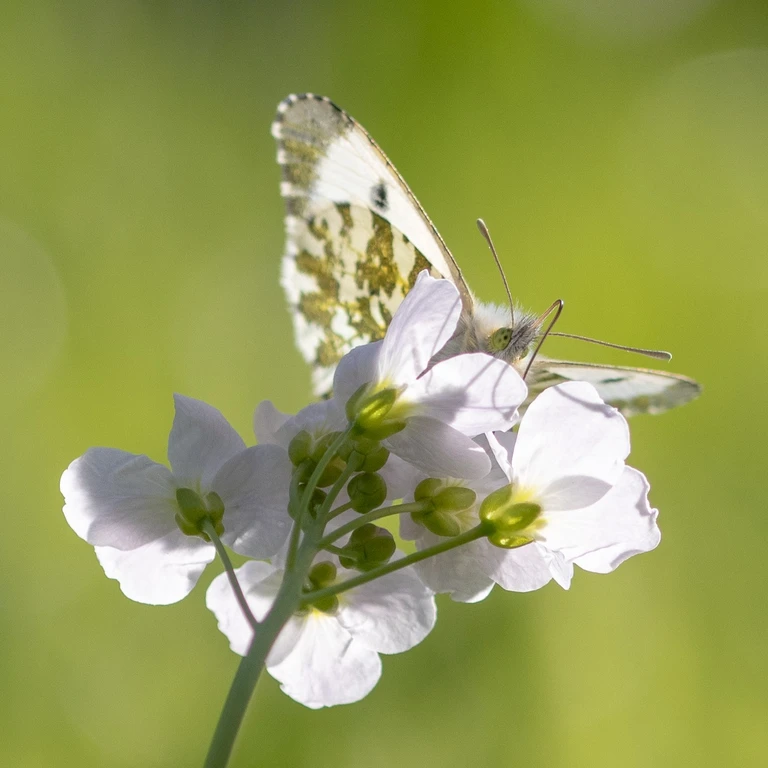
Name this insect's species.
Anthocharis cardamines
